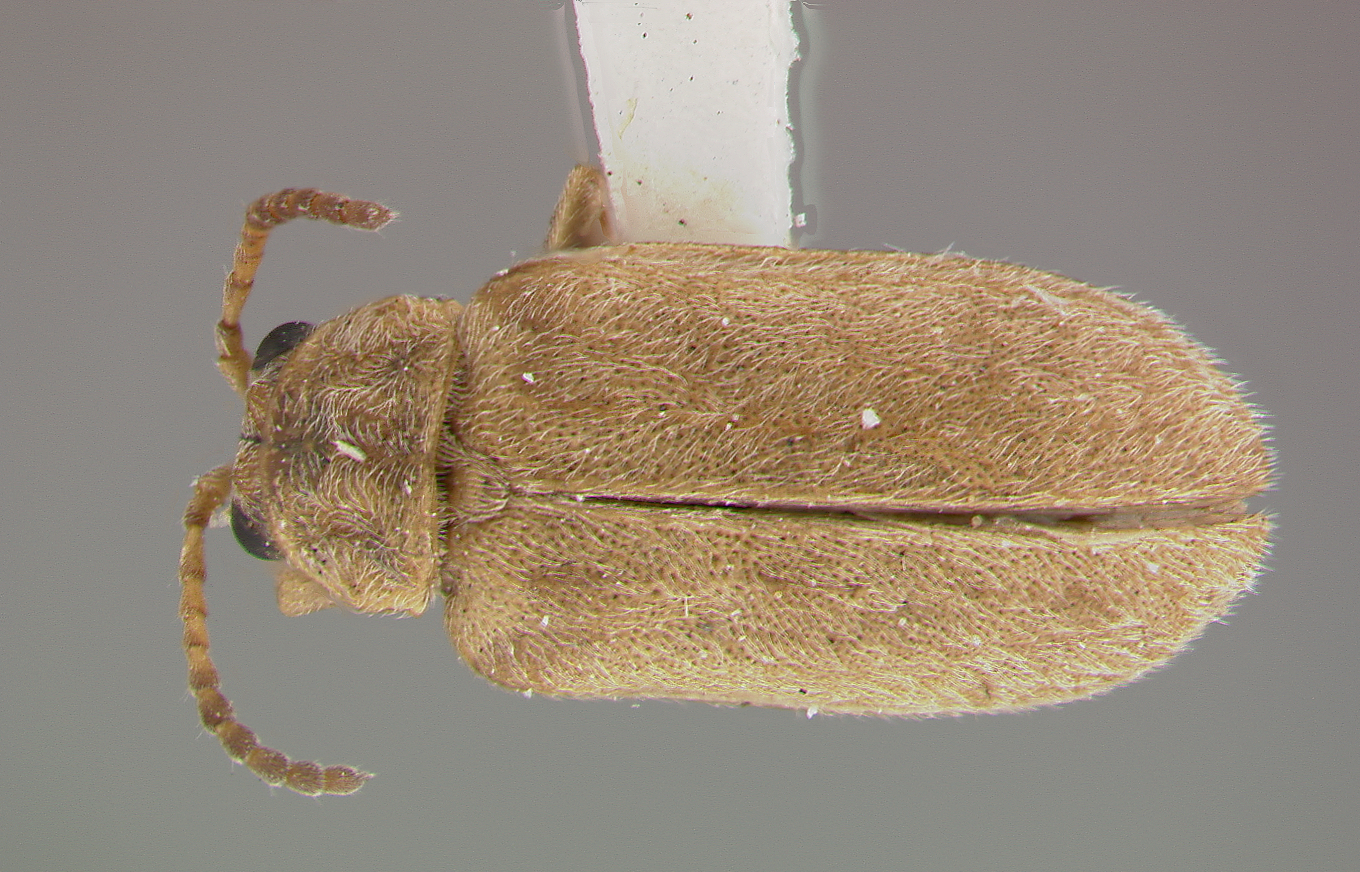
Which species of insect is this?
Monoxia inornata
